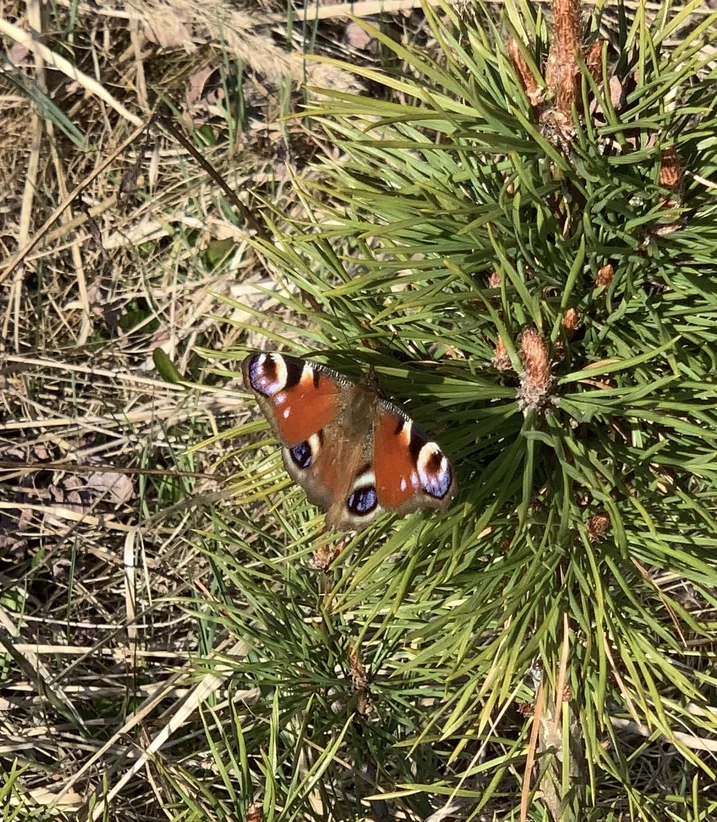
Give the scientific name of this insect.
Aglais io
